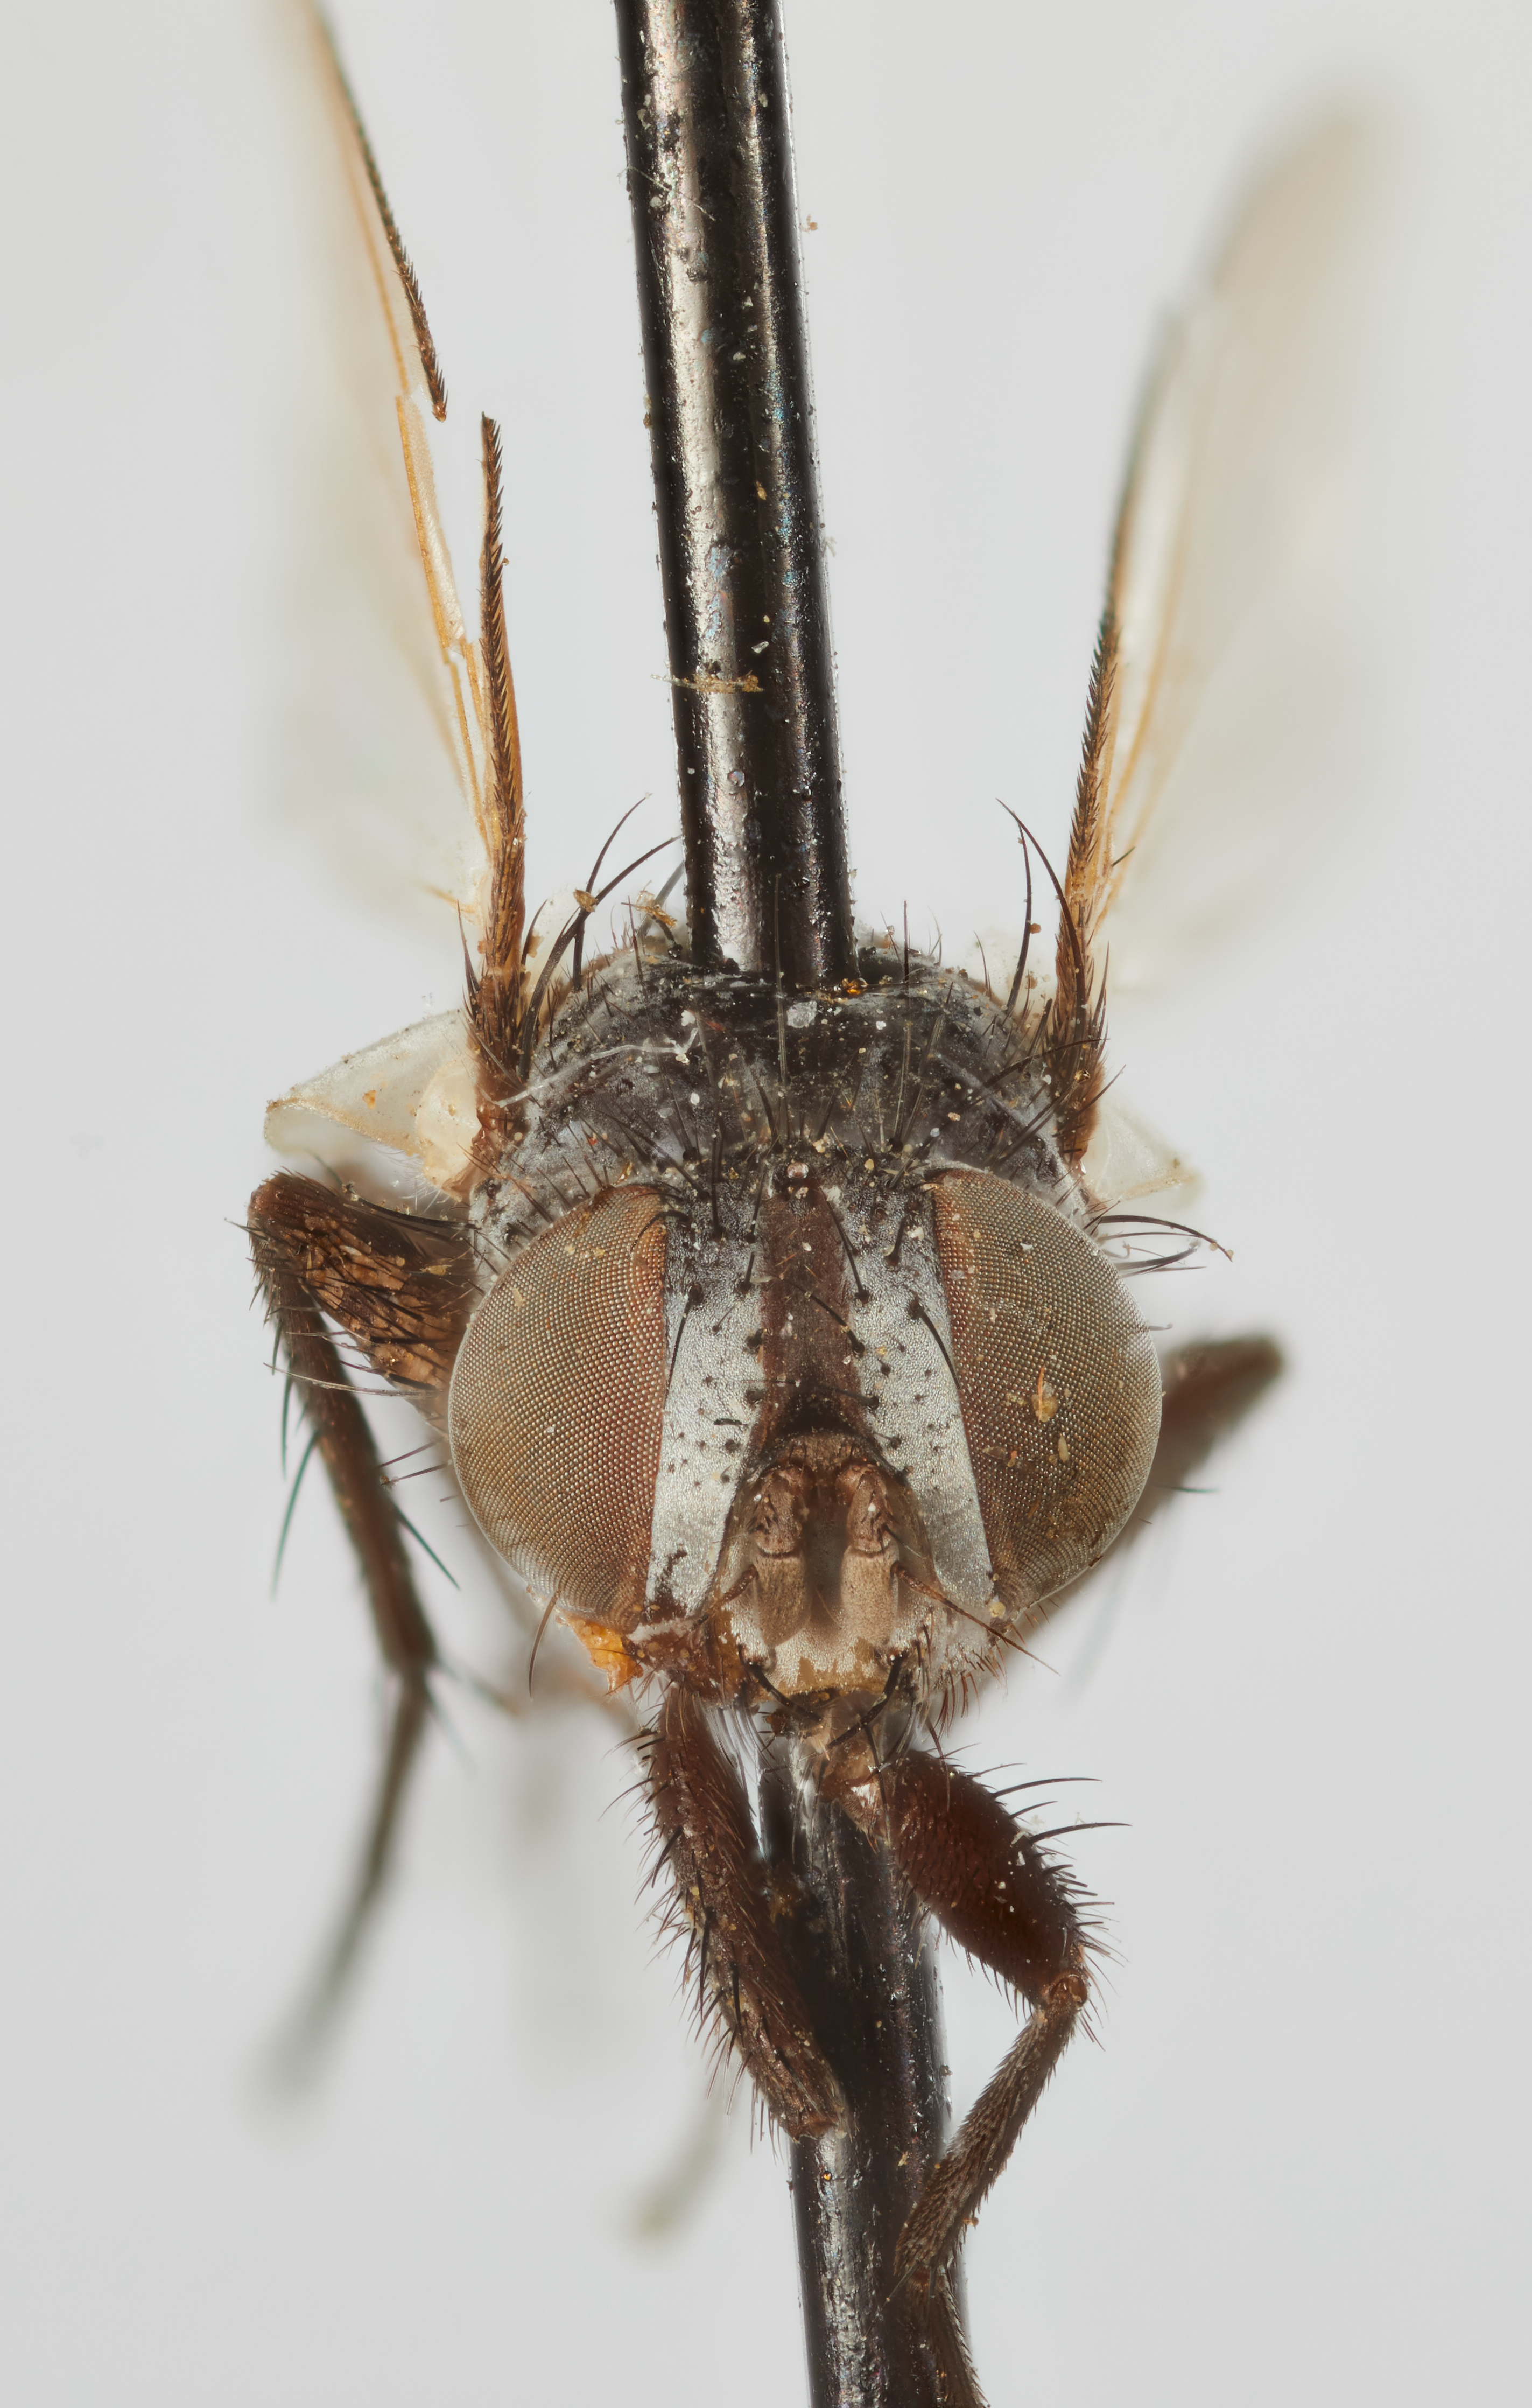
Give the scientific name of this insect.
Cyclodionaea acuminata
